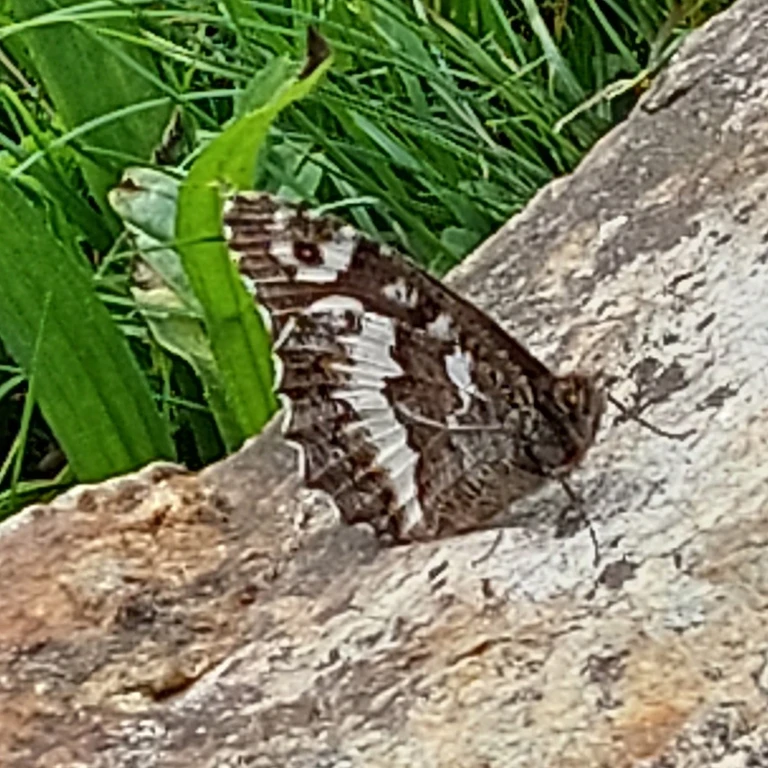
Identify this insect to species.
Brintesia circe
